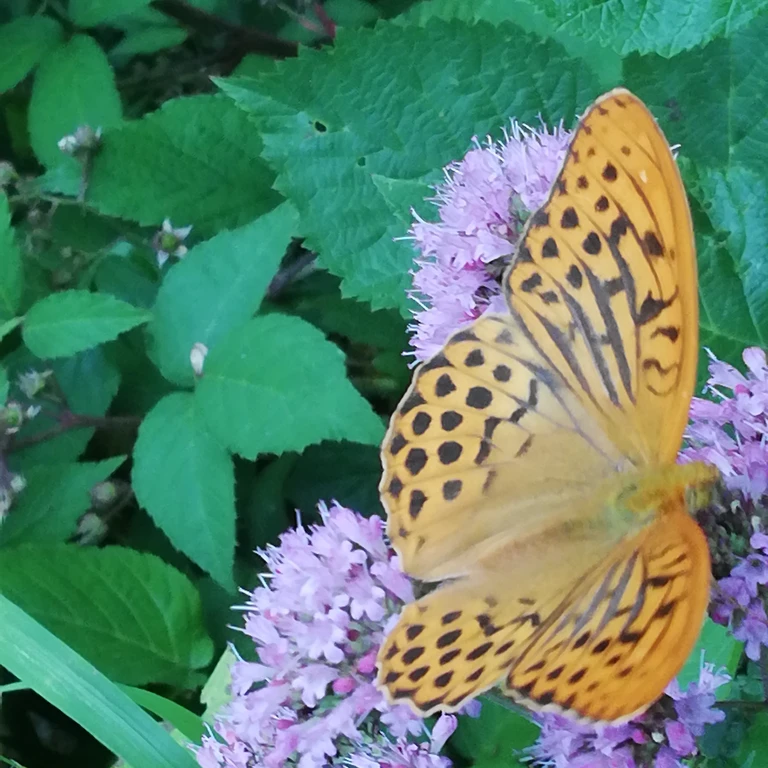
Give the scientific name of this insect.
Argynnis paphia
